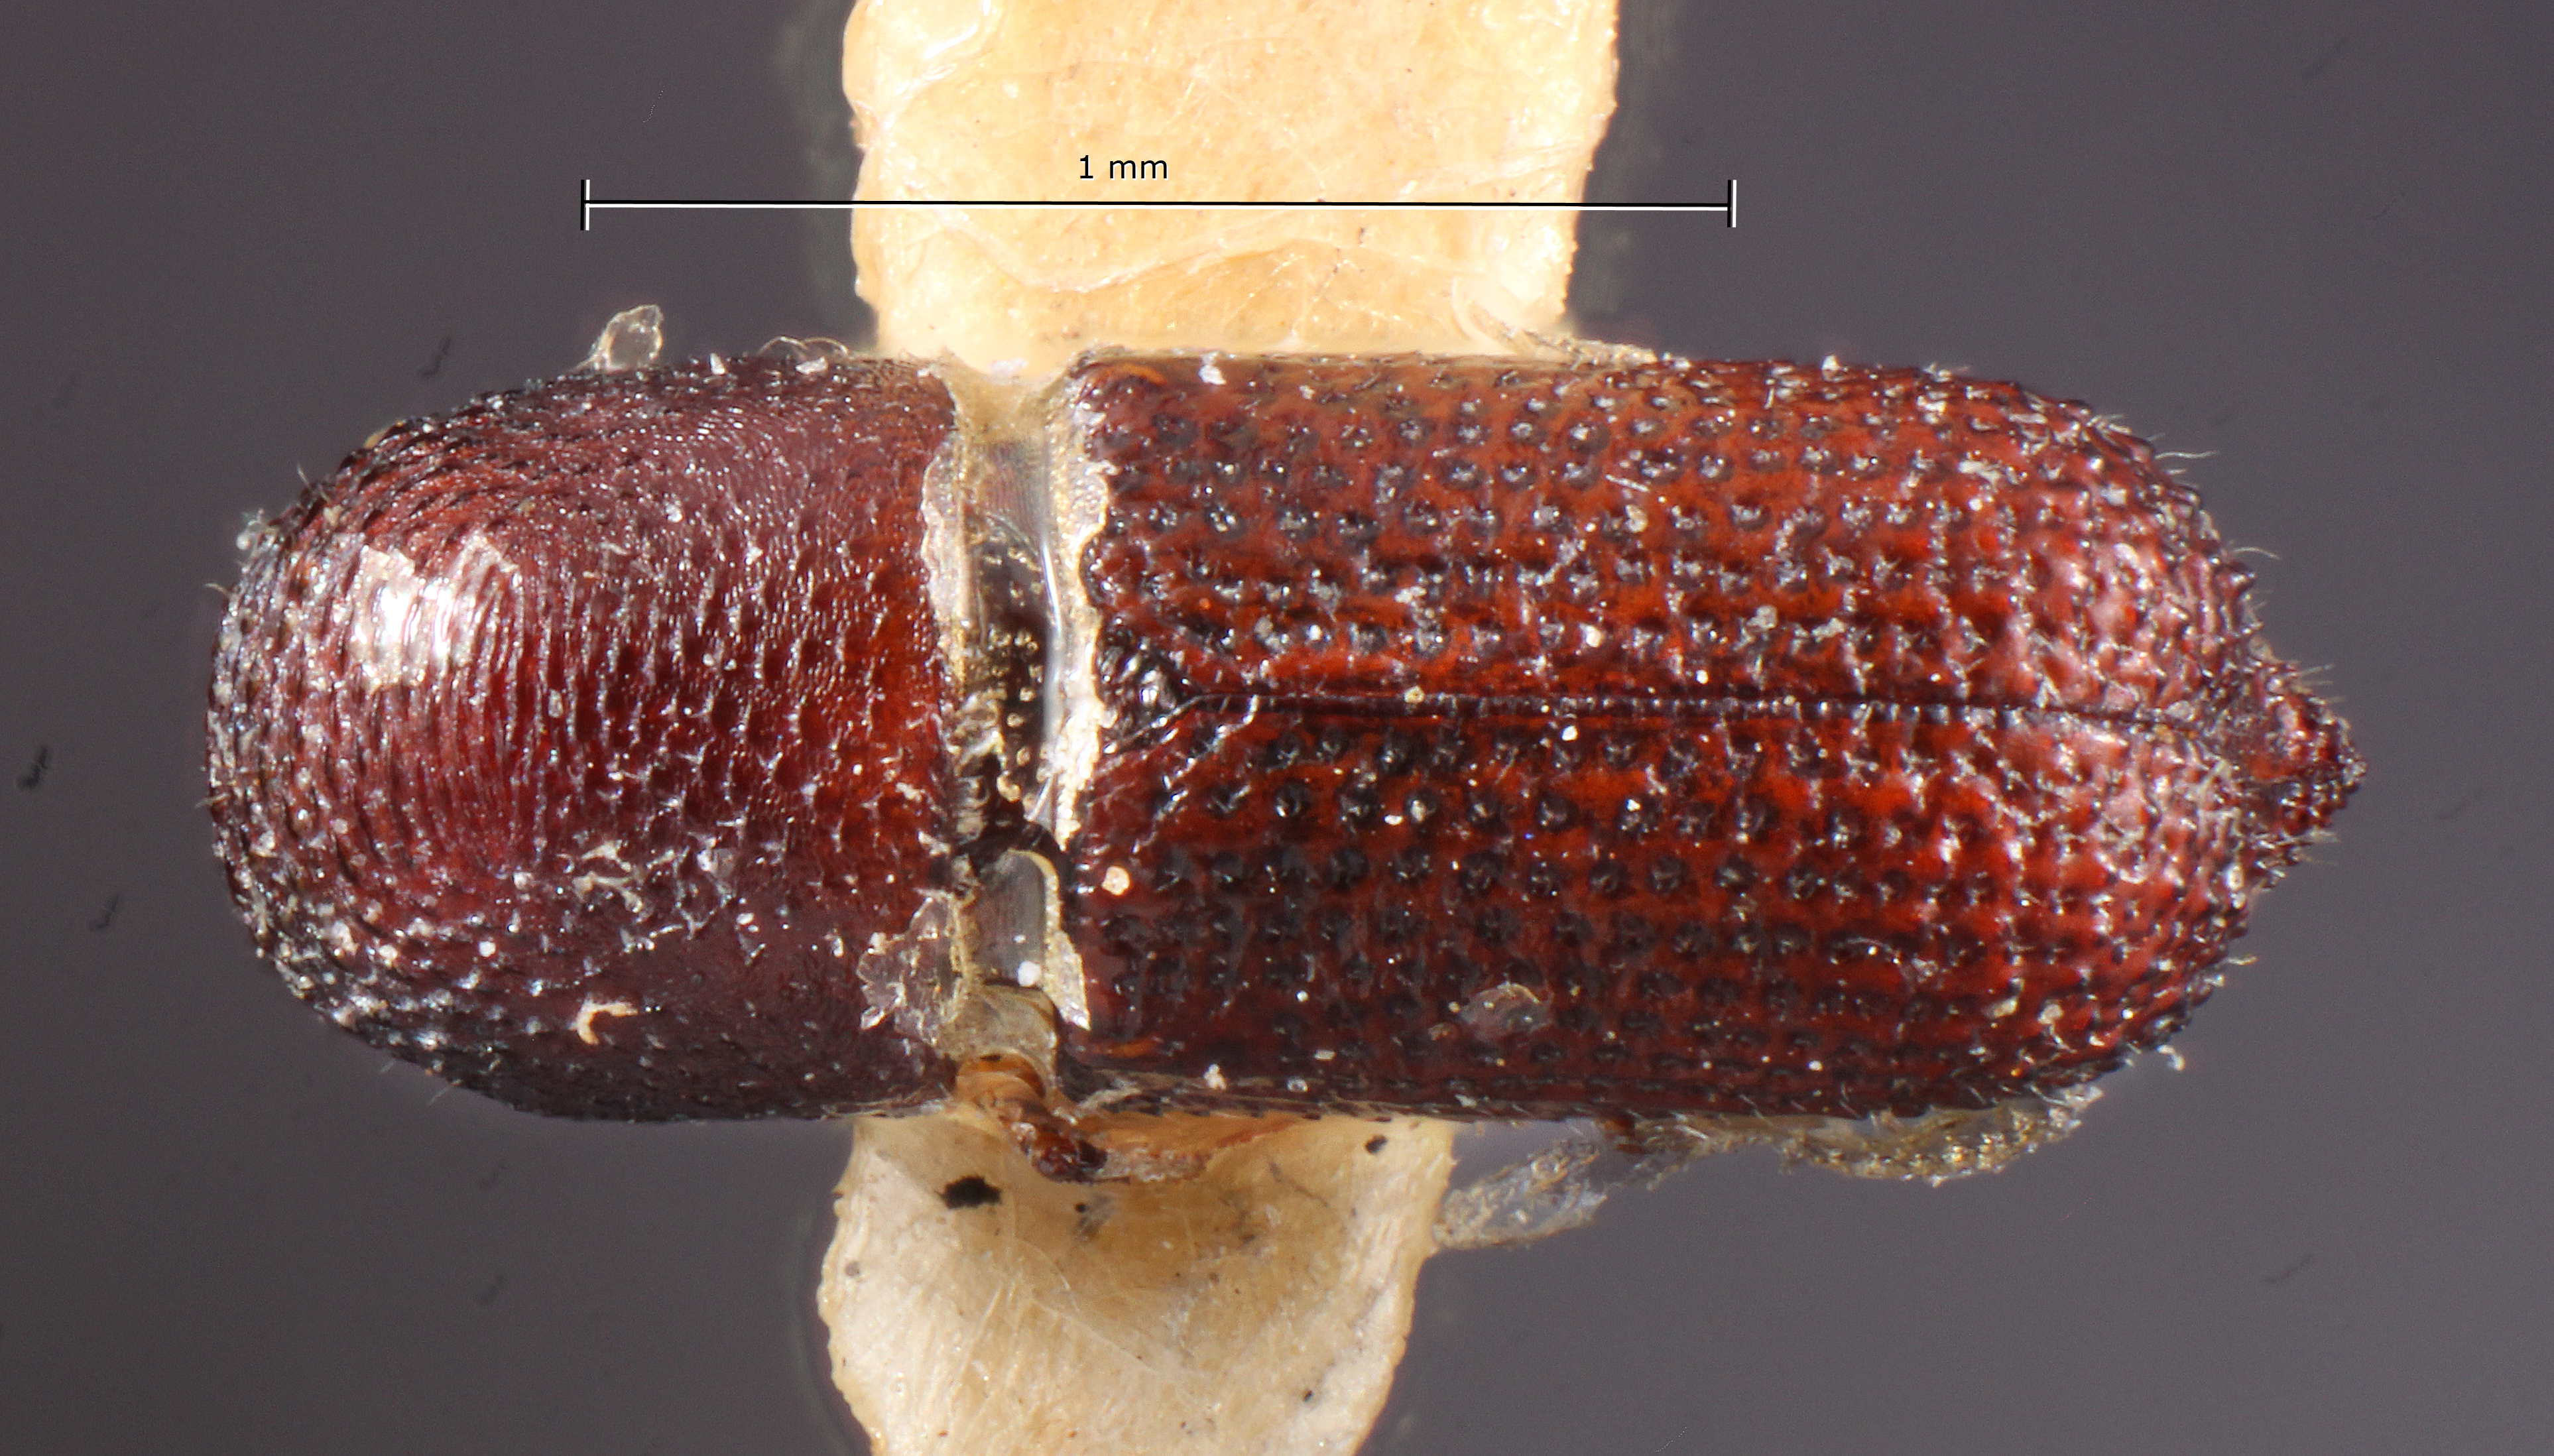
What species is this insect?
Micracis biorbis
